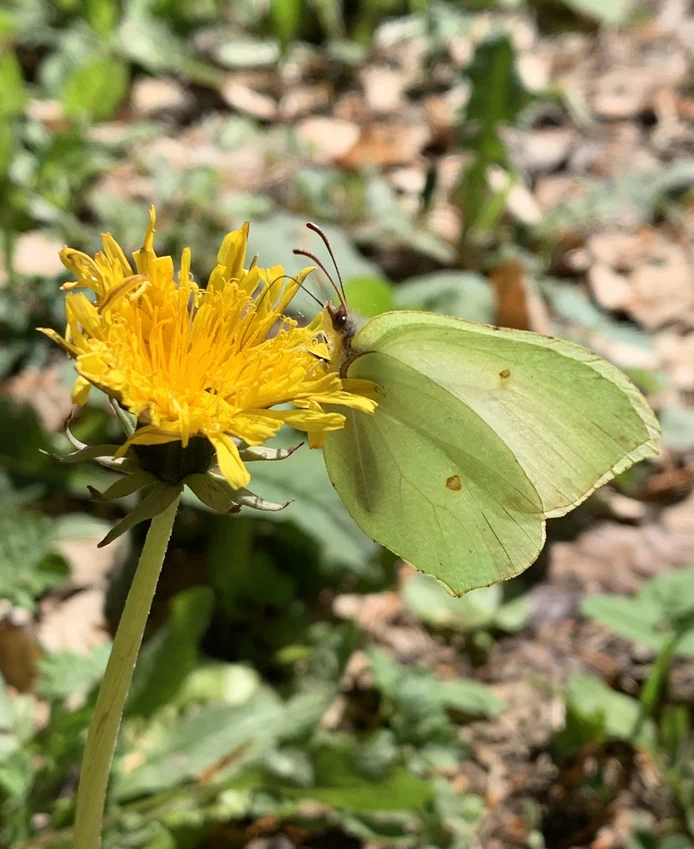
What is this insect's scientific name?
Gonepteryx rhamni
